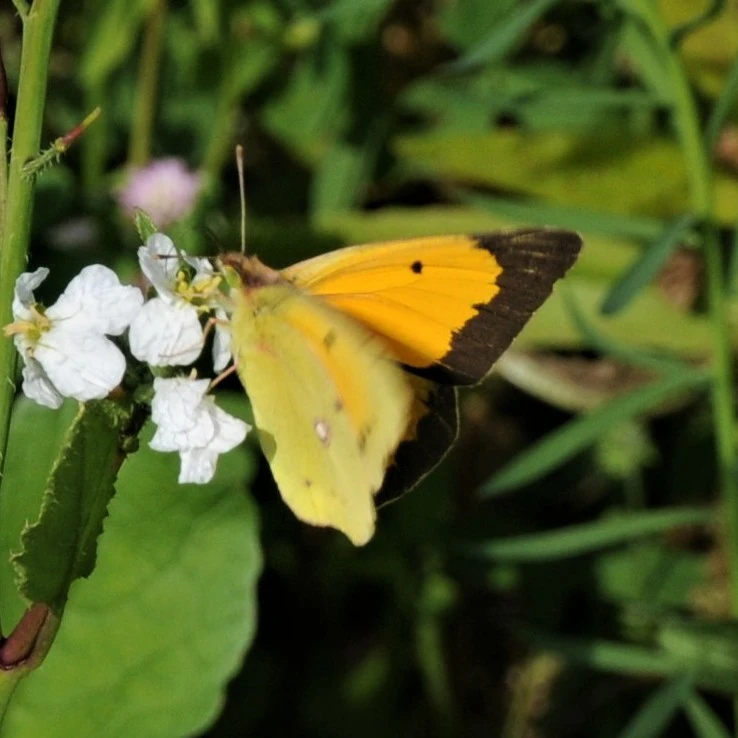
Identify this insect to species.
Colias croceus
